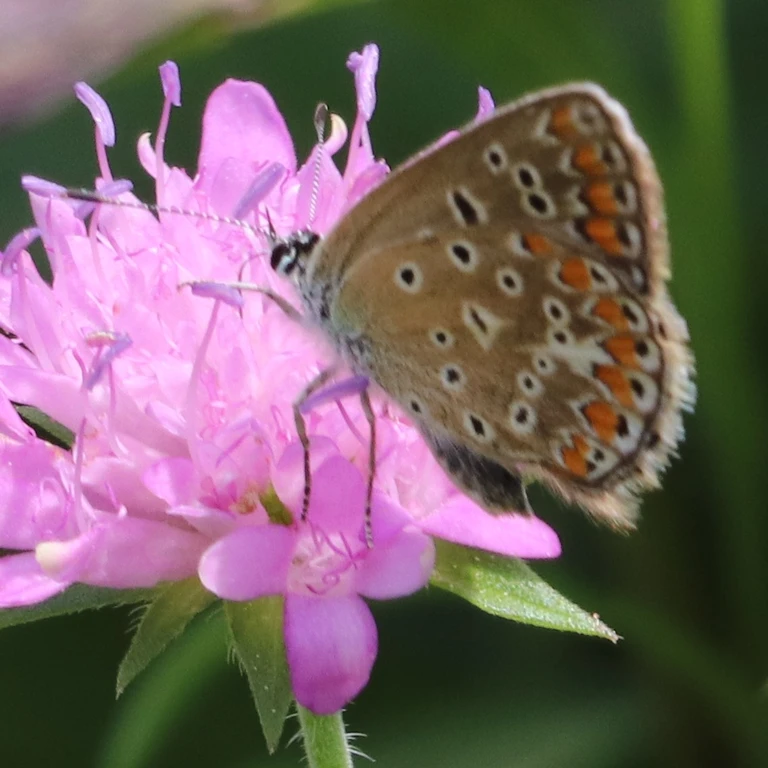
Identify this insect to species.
Polyommatus icarus
